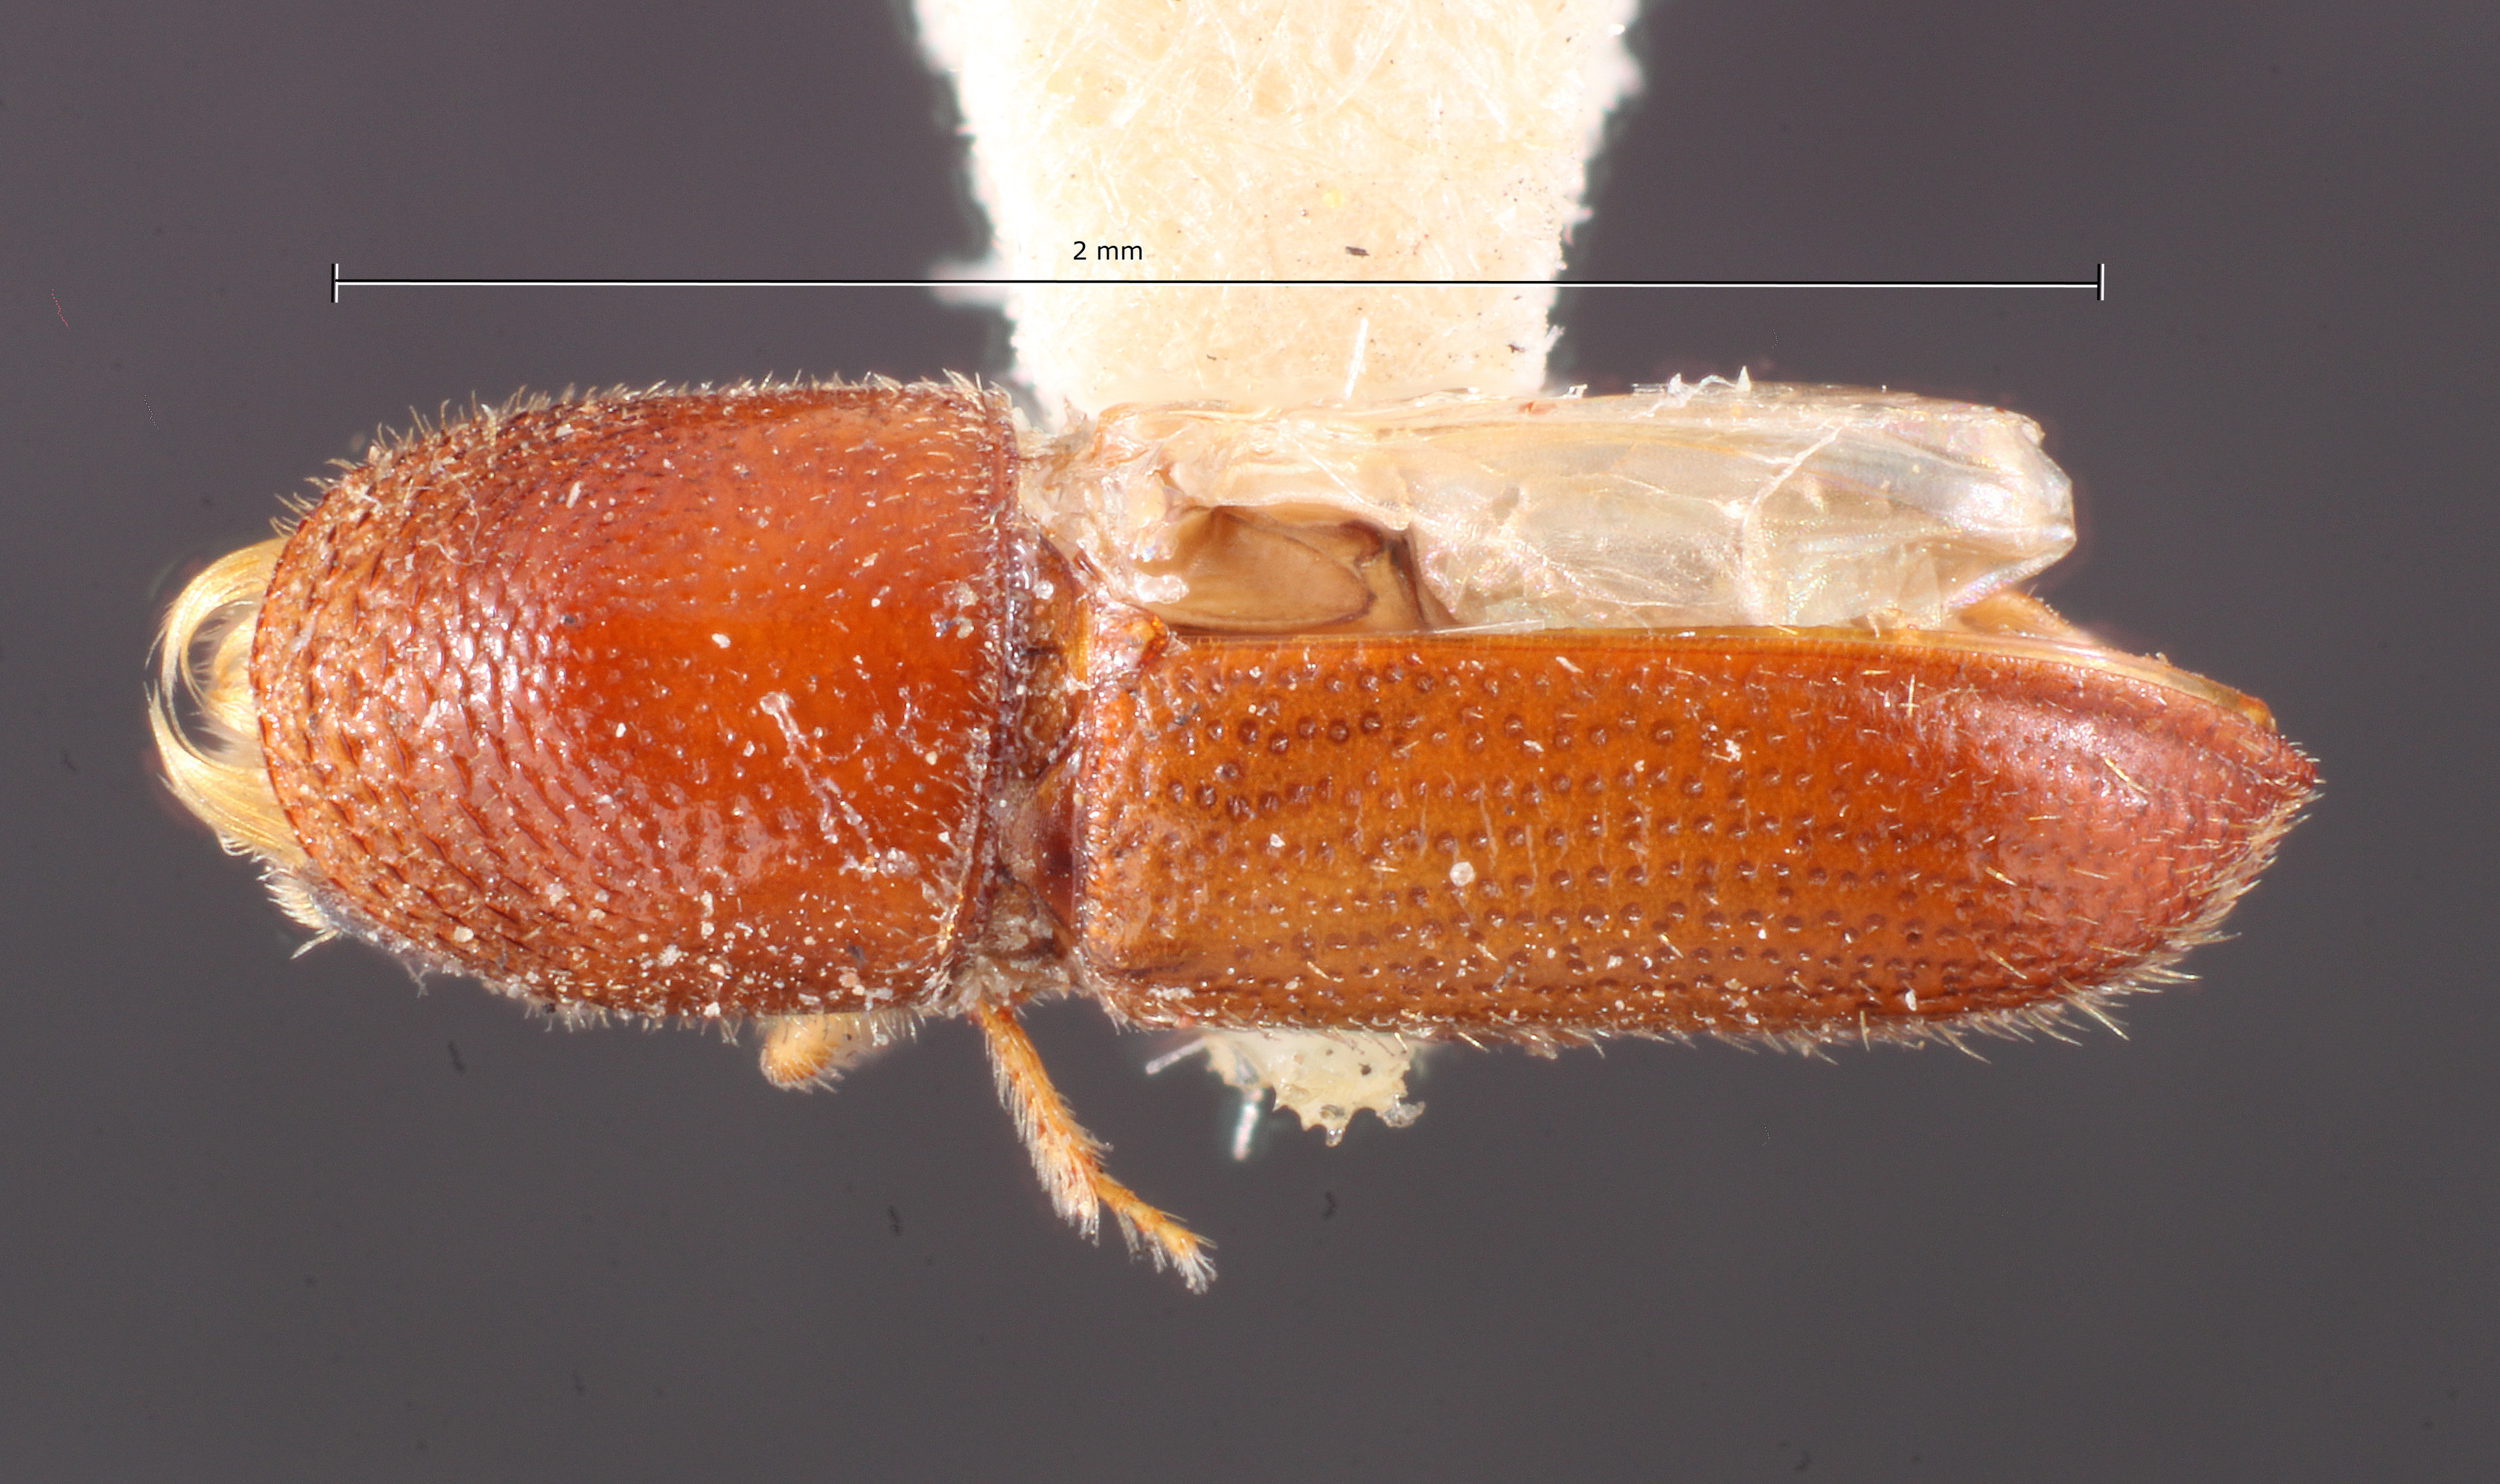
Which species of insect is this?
Pityophthorus bellus
